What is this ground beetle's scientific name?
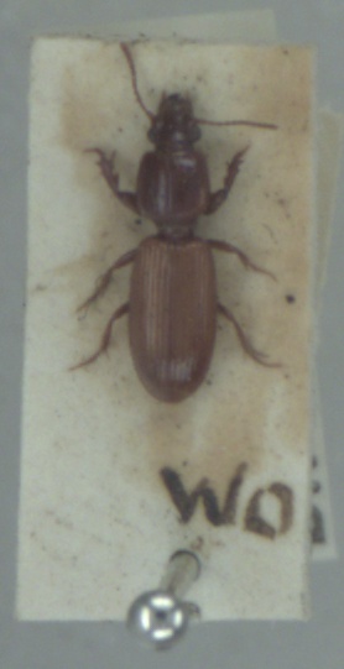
Clivina fossor
